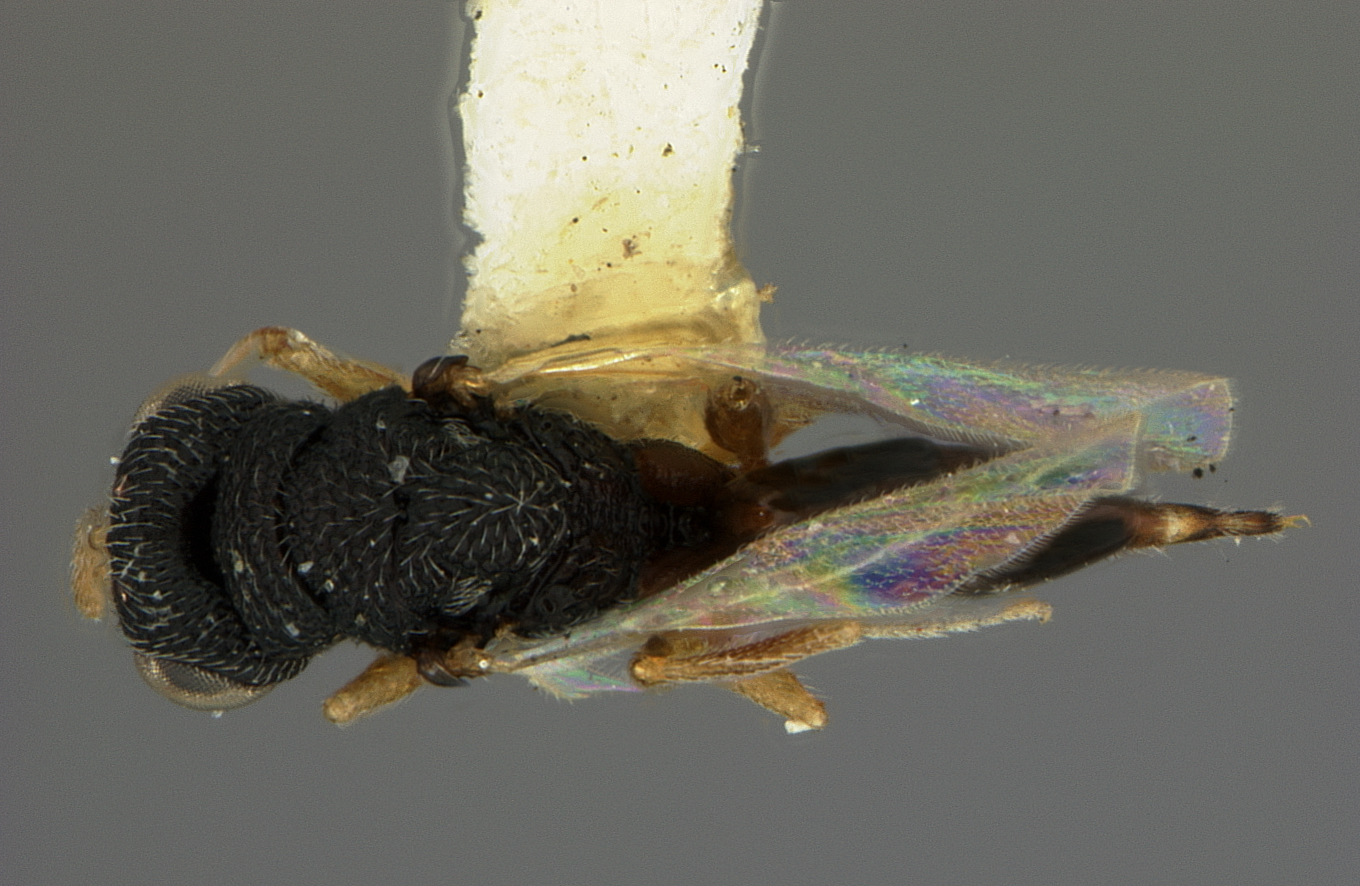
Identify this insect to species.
Eurytoma manilensis
